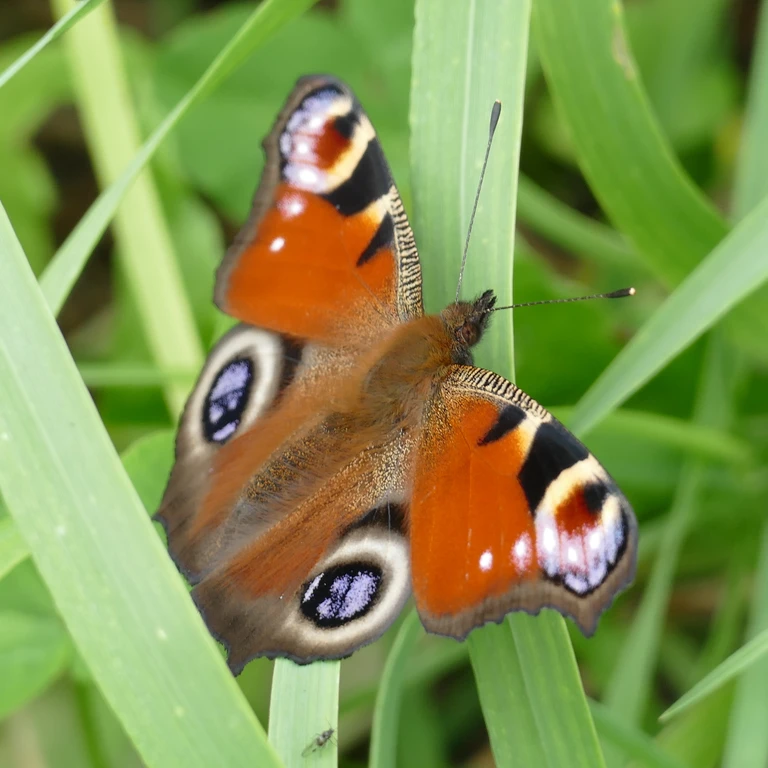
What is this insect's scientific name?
Aglais io
